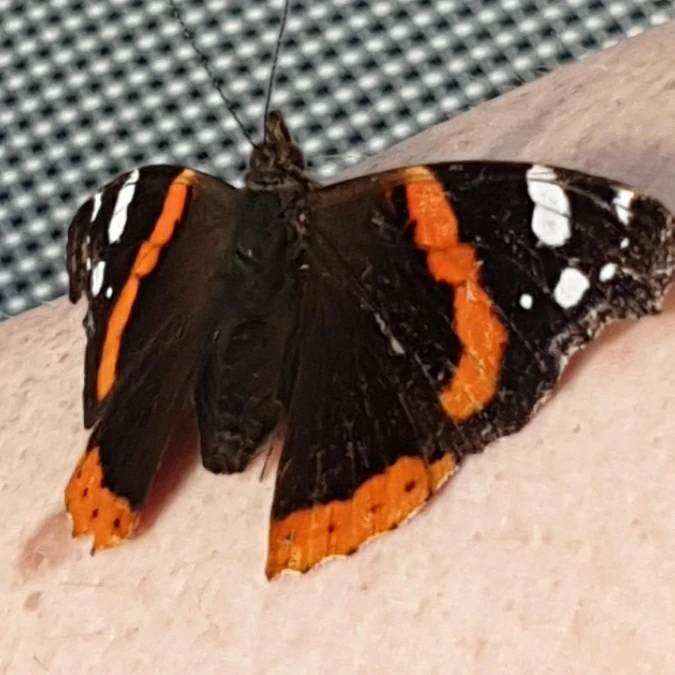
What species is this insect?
Vanessa atalanta
